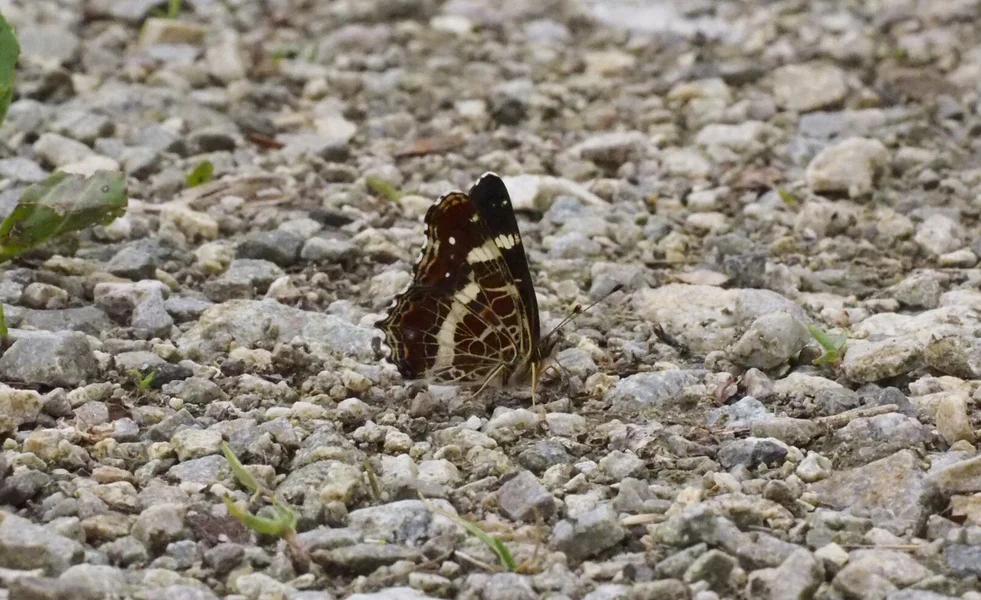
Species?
Araschnia levana
